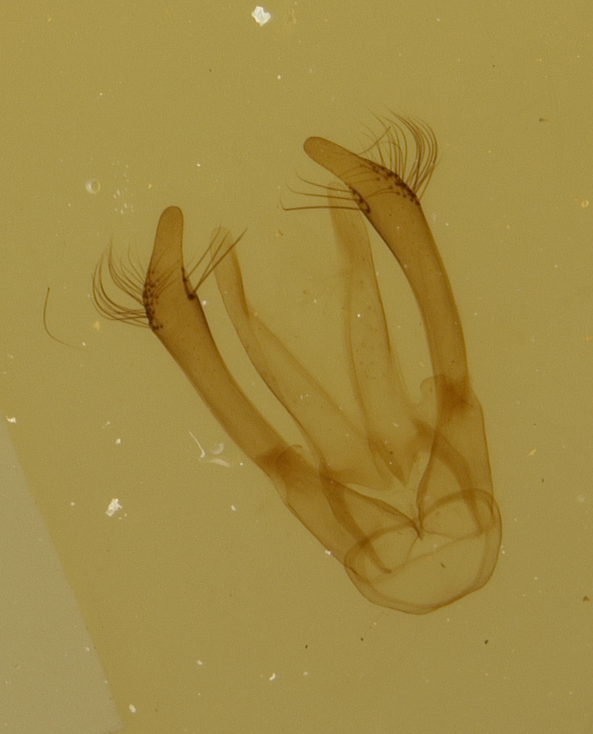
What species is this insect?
Osmia bridwelli
